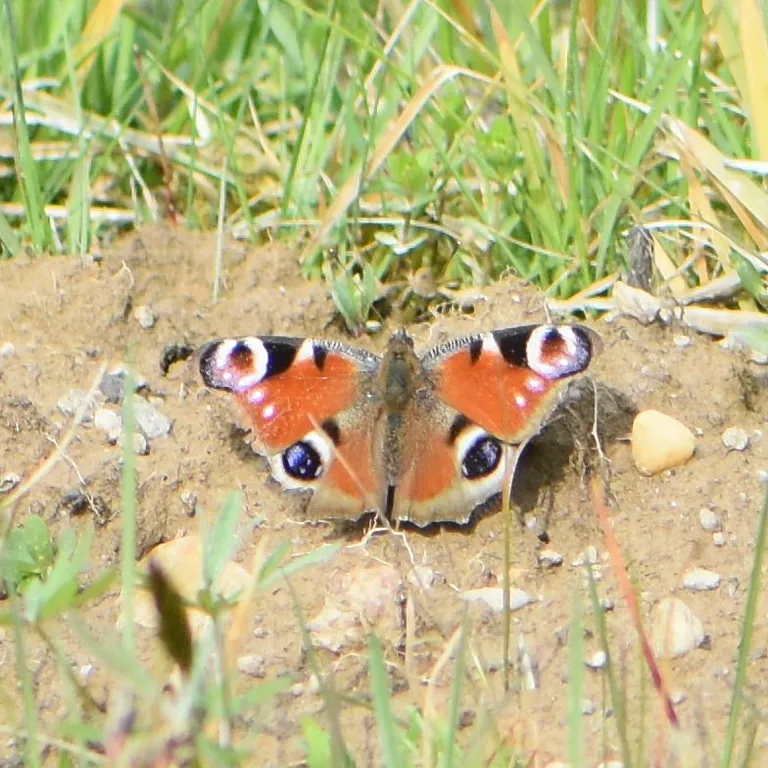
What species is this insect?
Aglais io
